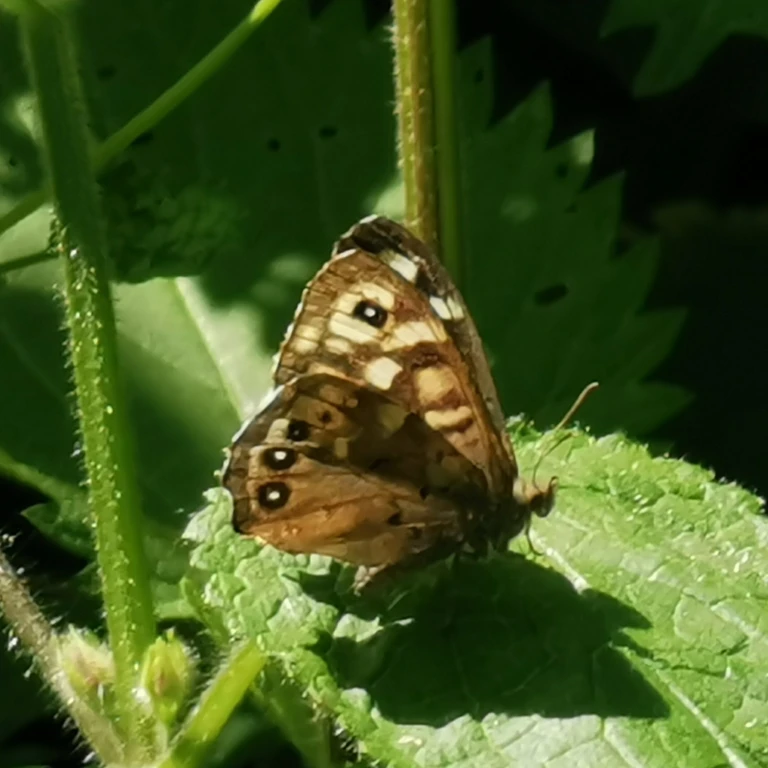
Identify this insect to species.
Pararge aegeria
